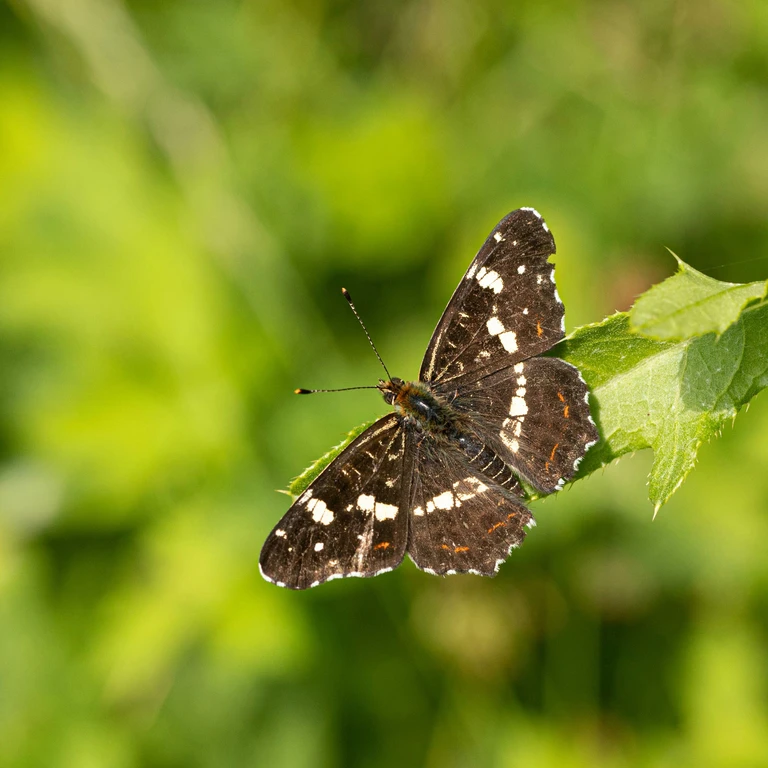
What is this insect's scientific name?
Araschnia levana
